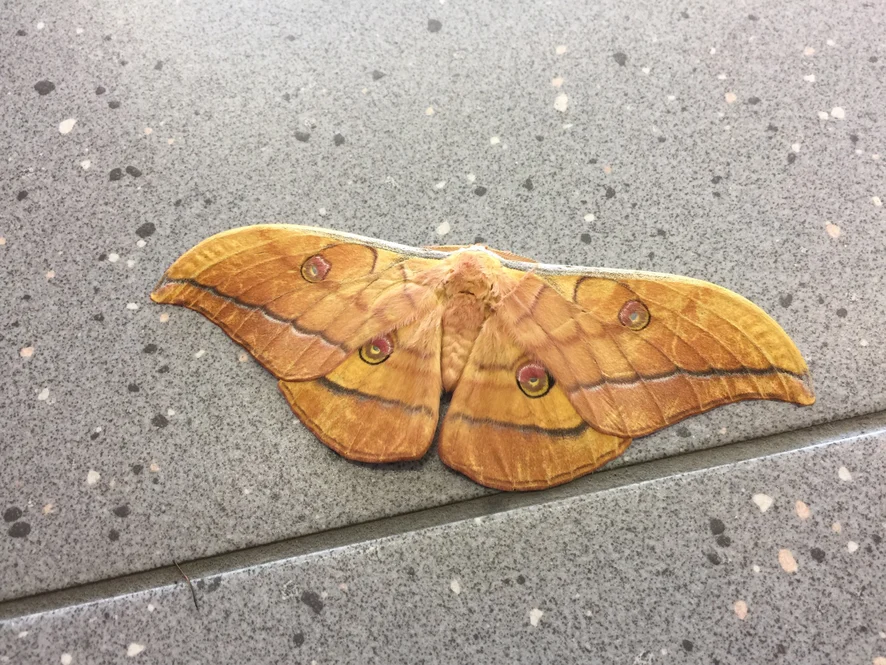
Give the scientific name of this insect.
Antheraea yamamai
